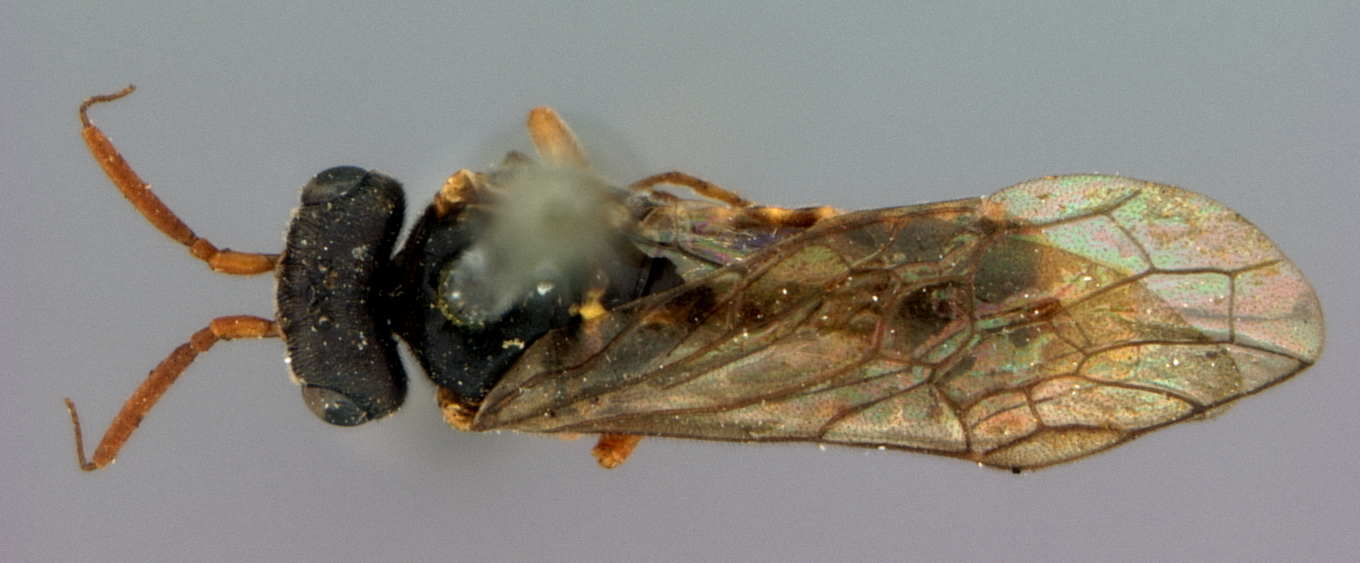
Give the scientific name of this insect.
Pleroneura fulvicornis
